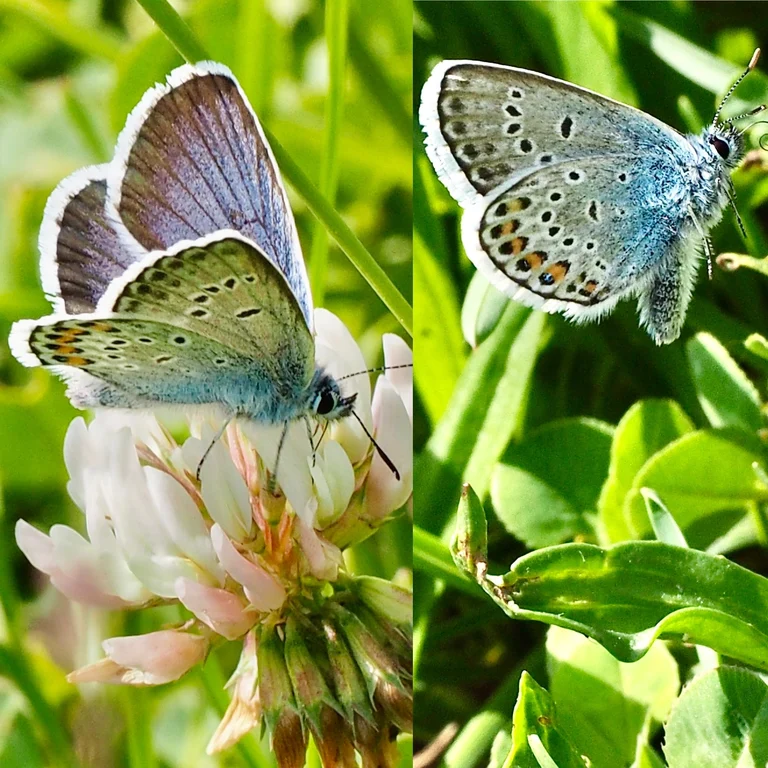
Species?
Plebejus argus
